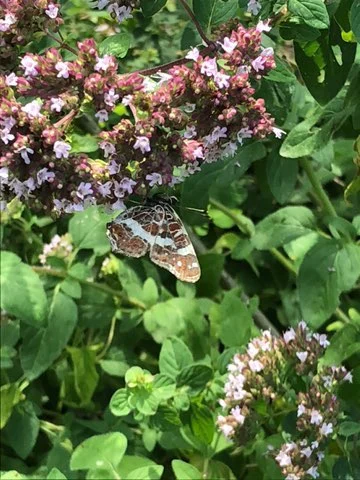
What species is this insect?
Araschnia levana
